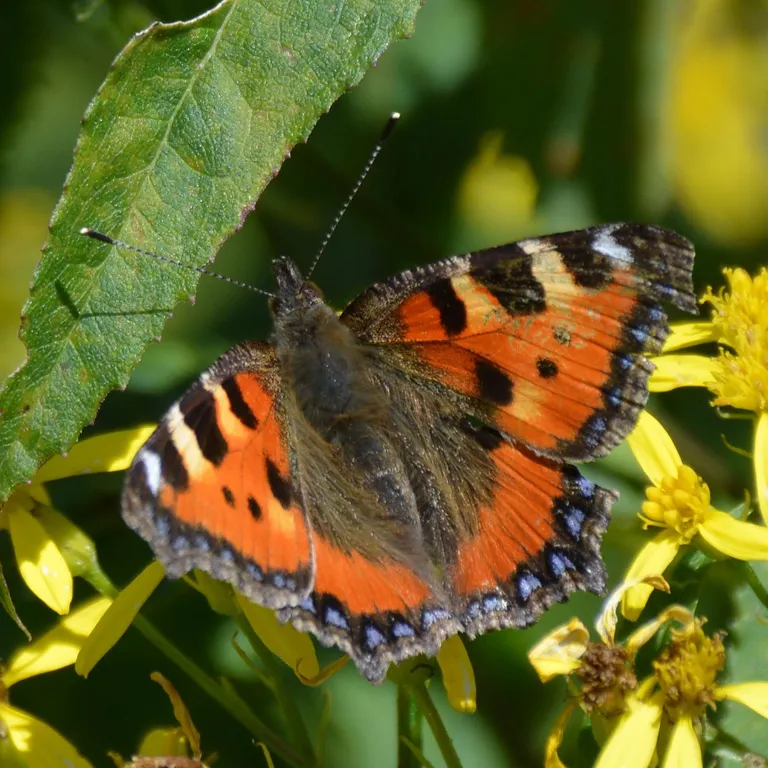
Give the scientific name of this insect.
Aglais urticae
